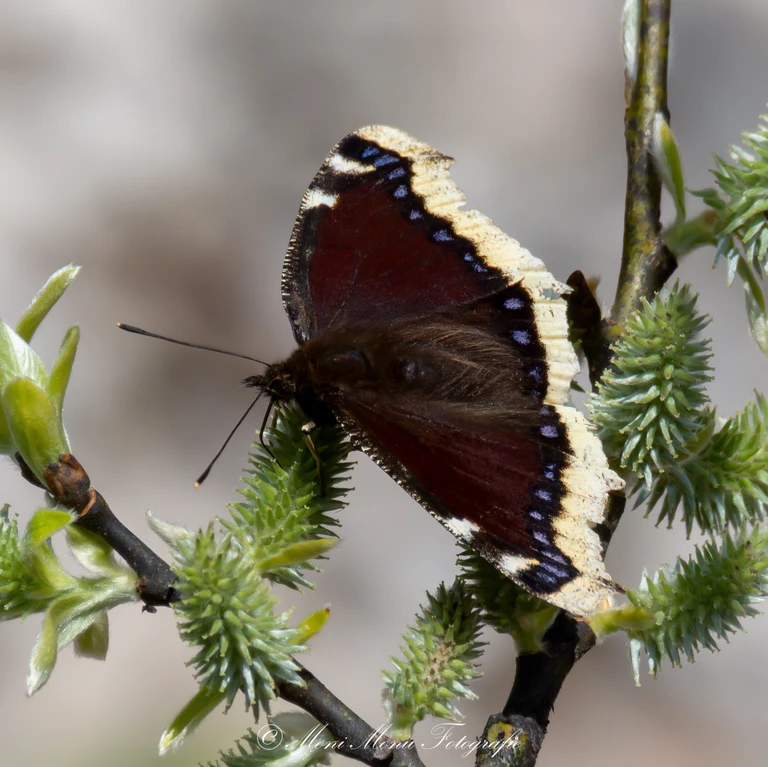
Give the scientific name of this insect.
Nymphalis antiopa
